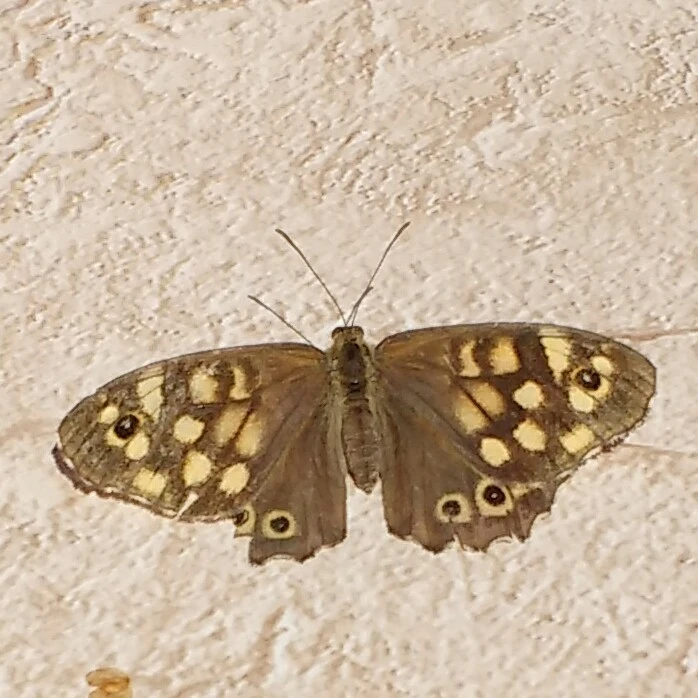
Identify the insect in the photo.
Pararge aegeria
